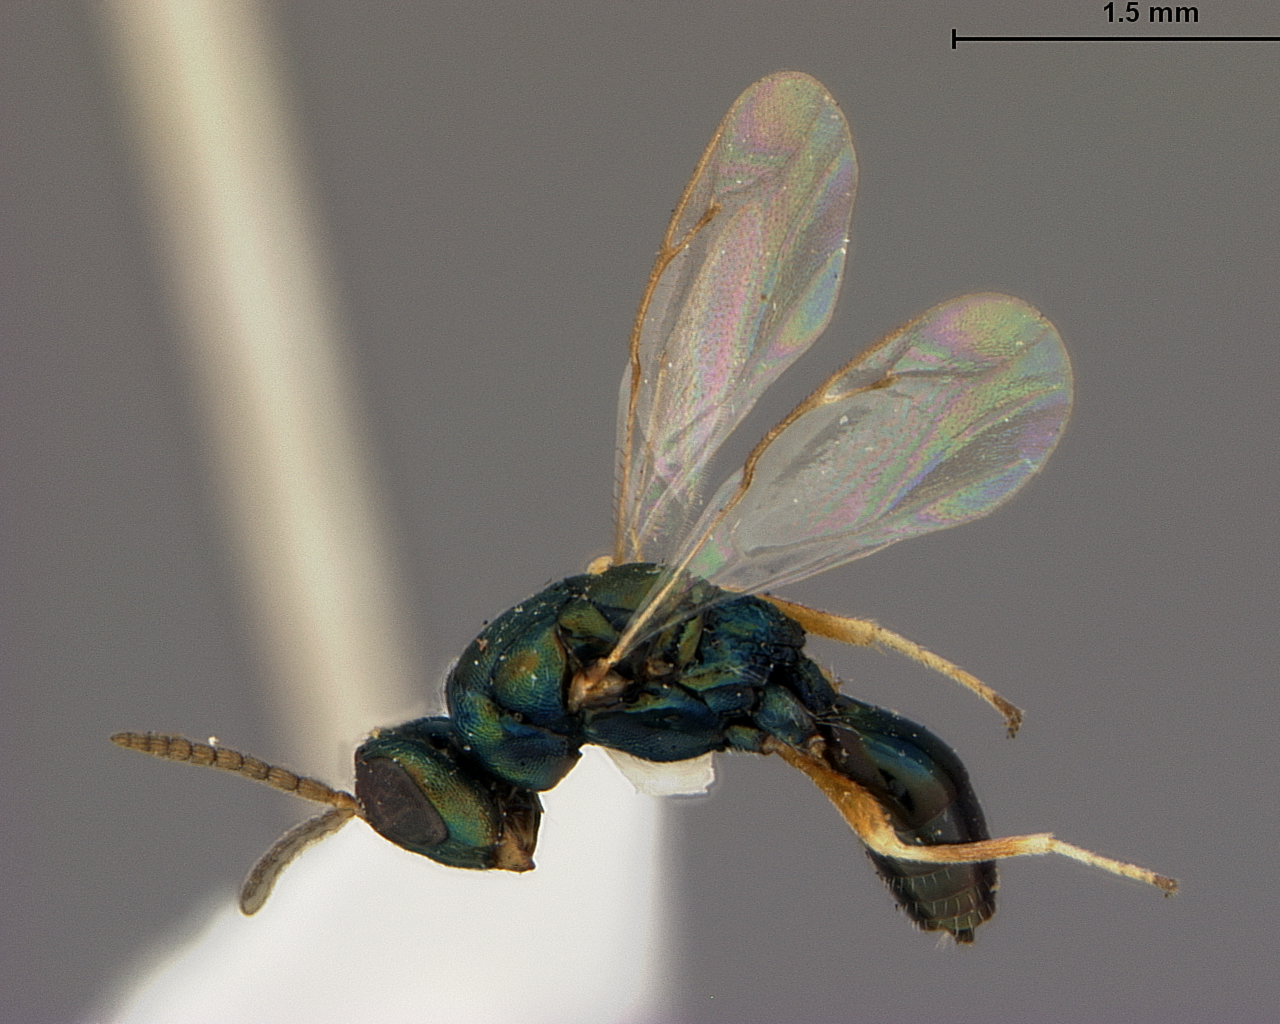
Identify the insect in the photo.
Megorismus lasiopterae
